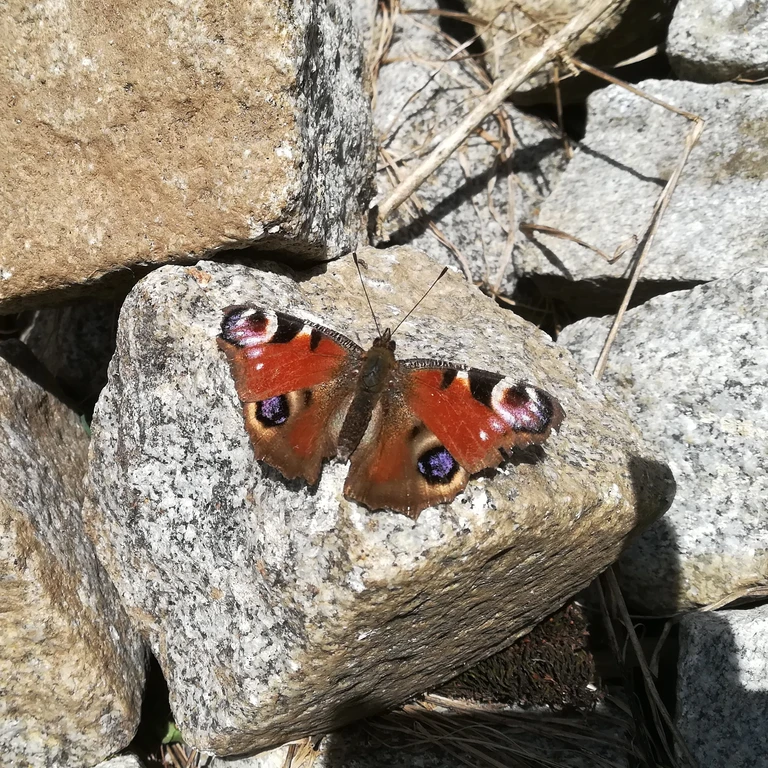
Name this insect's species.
Aglais io
